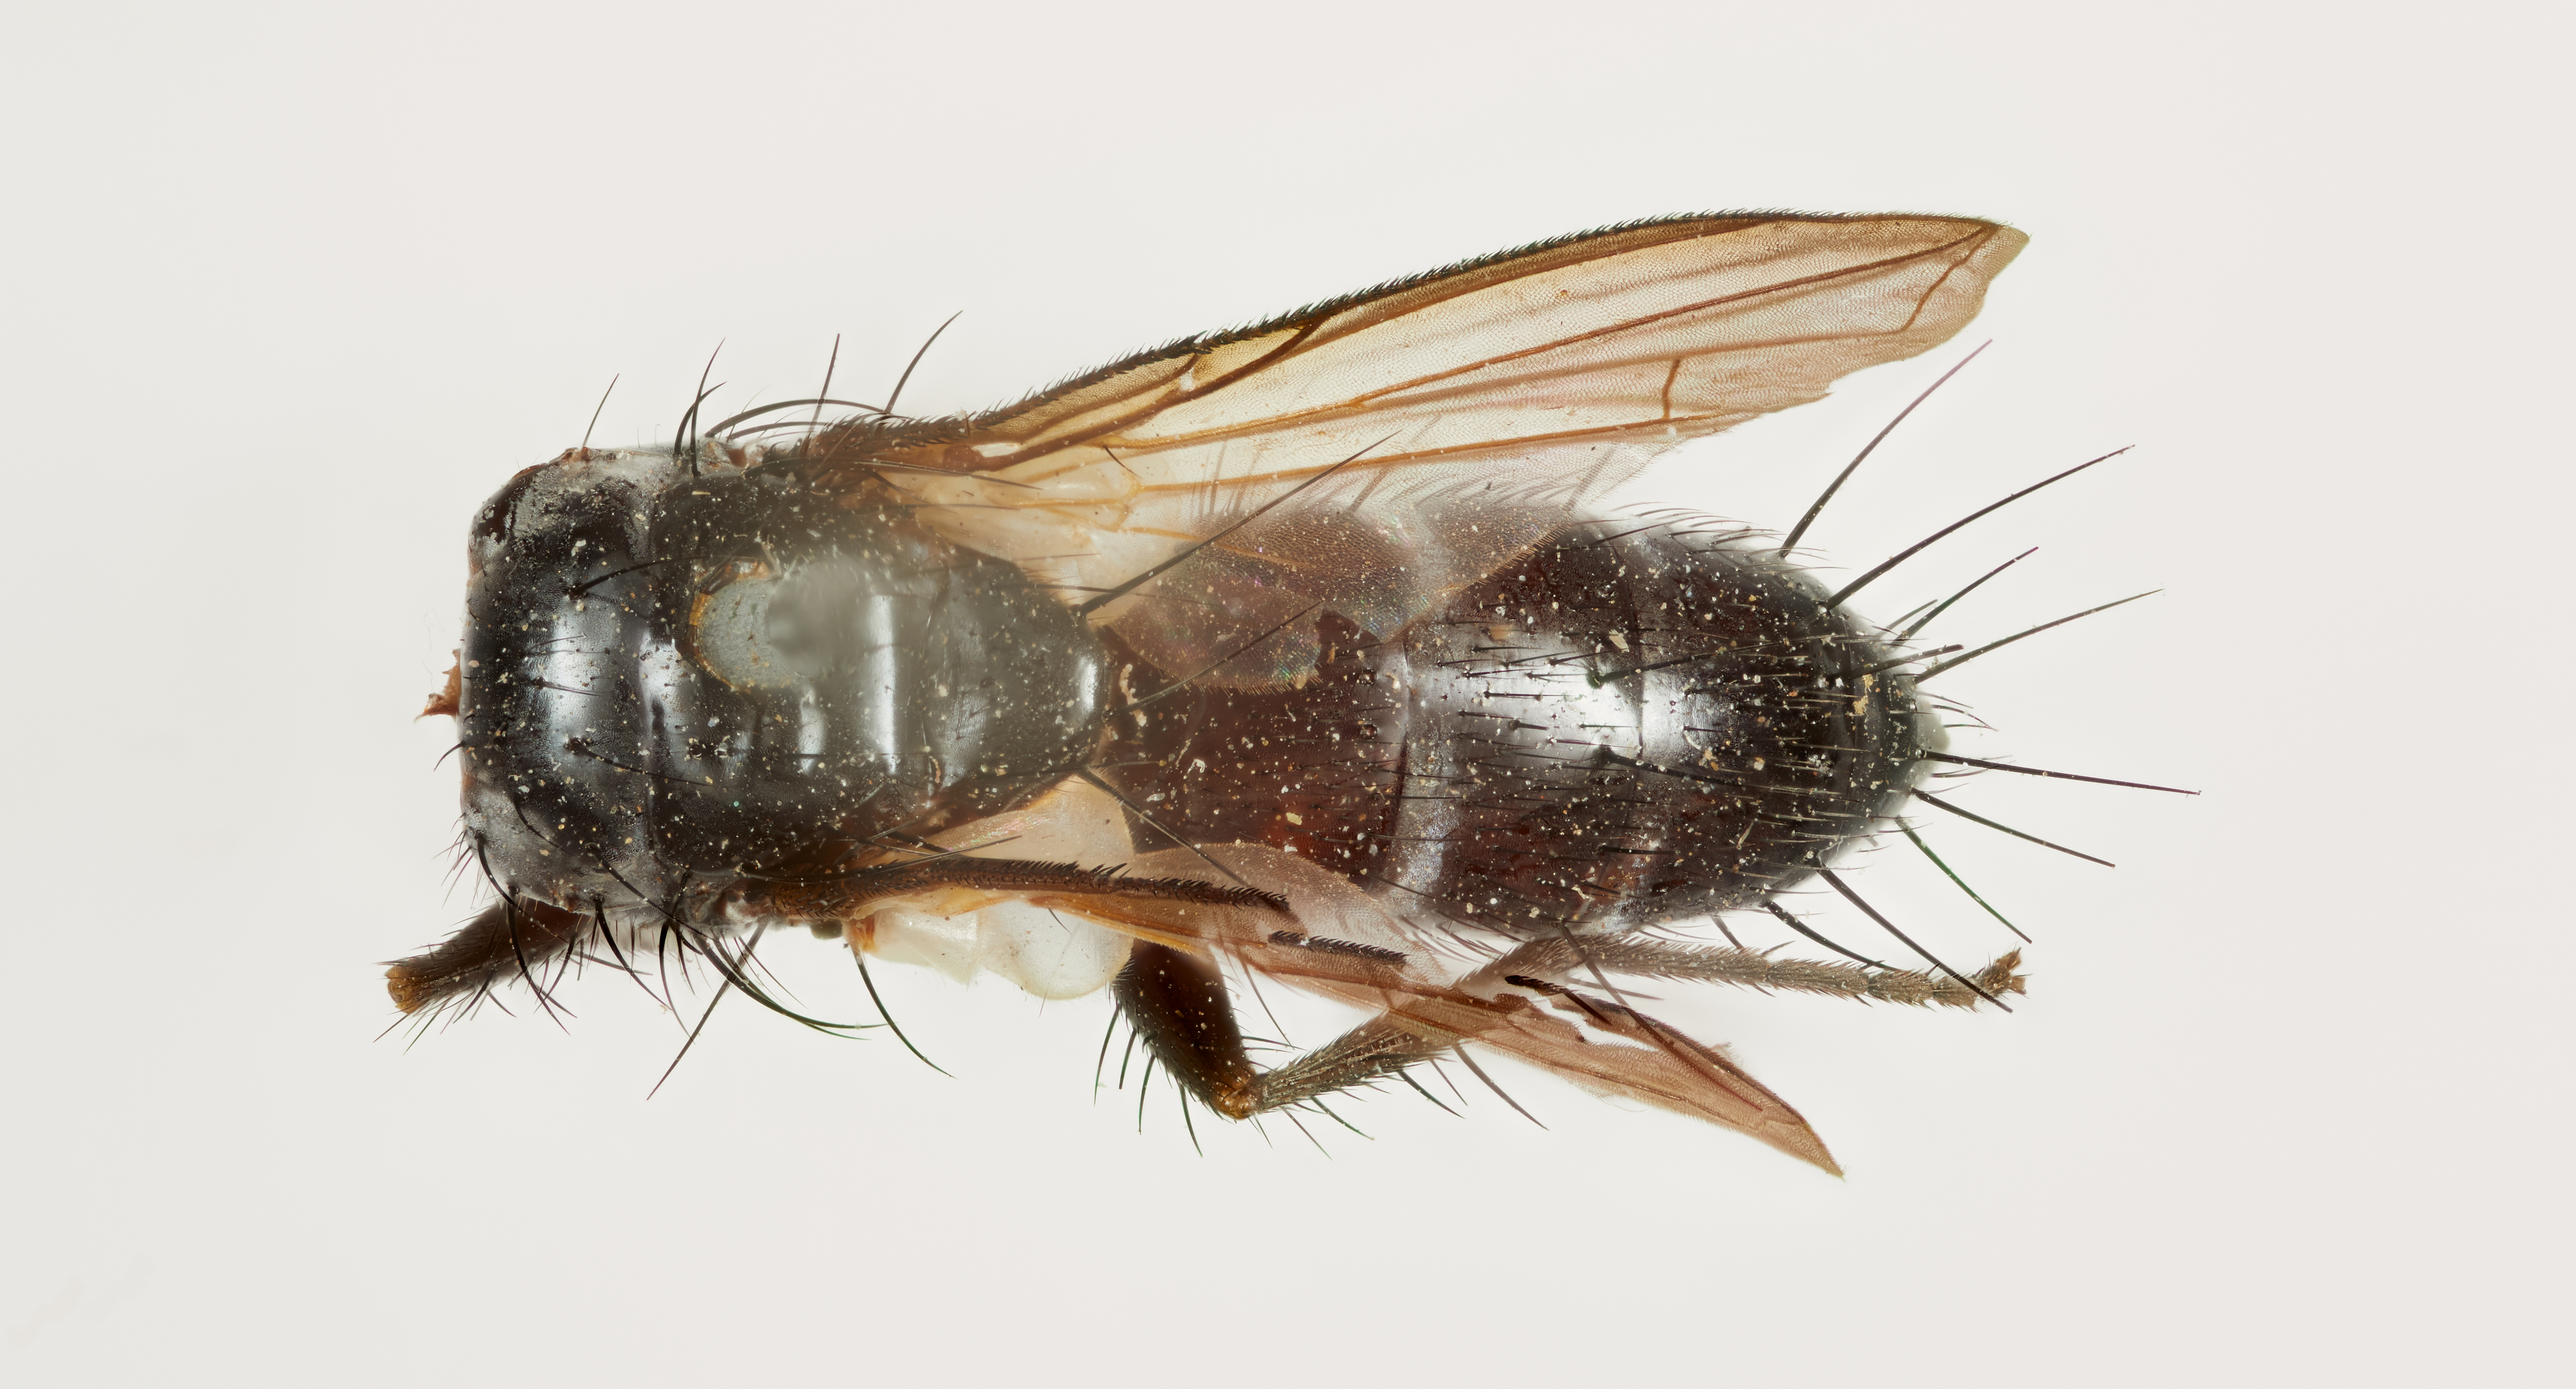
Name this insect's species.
Admontia polita
